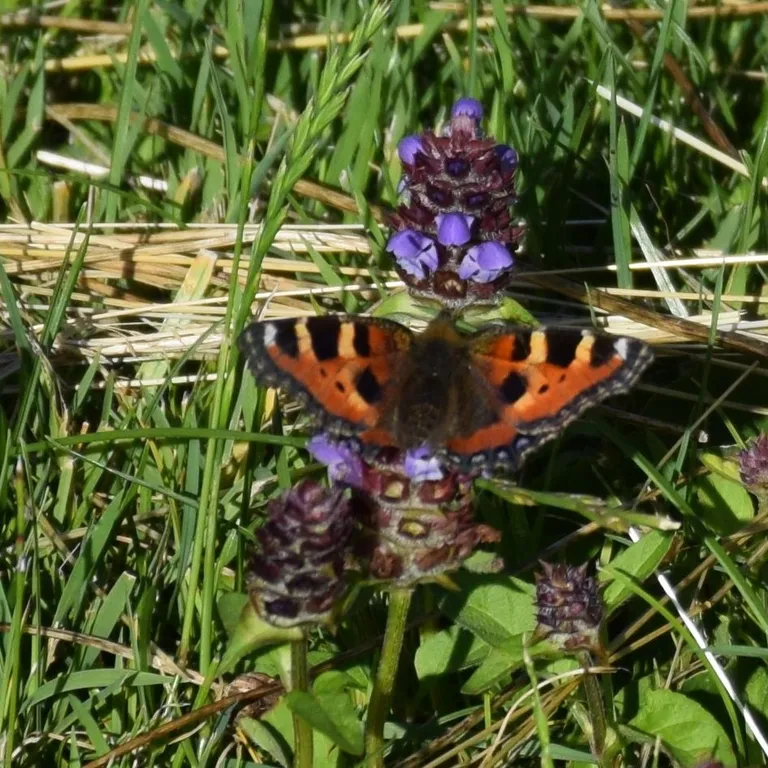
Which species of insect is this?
Aglais urticae
